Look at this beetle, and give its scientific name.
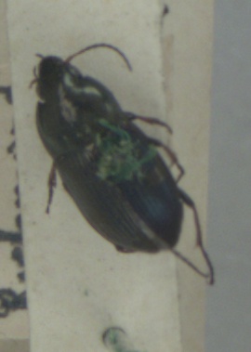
Amara plebeja
